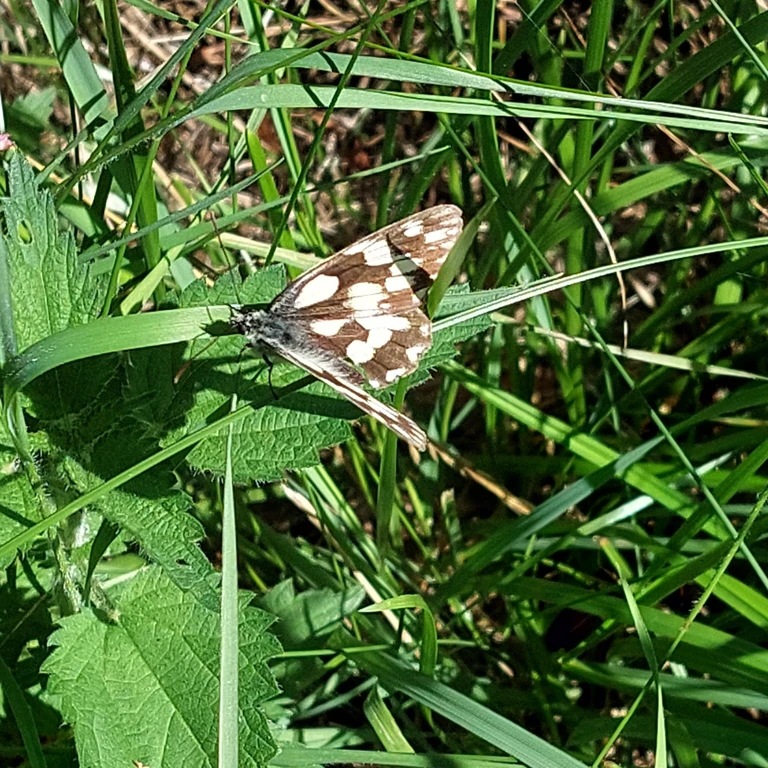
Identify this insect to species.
Melanargia galathea
